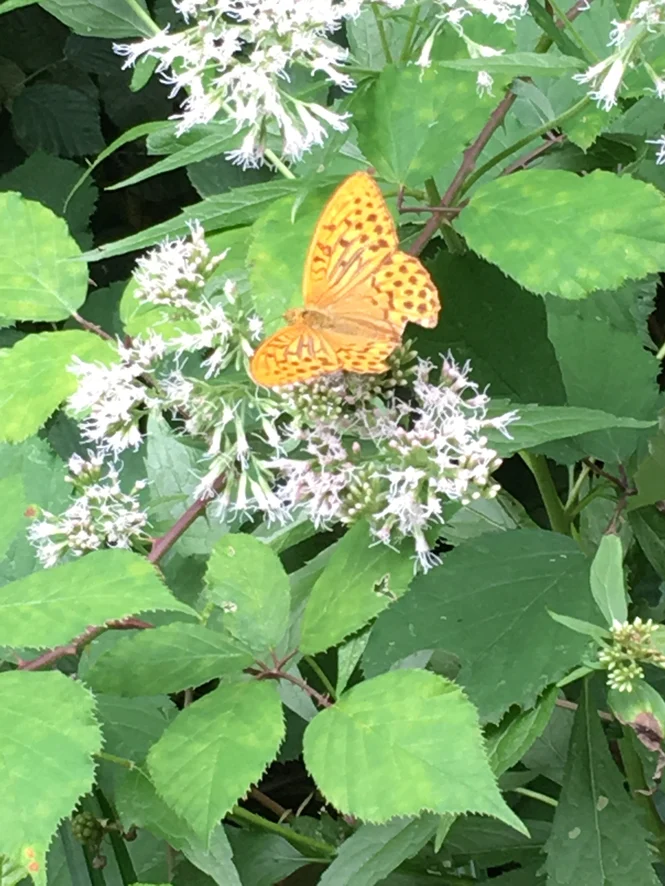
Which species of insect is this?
Argynnis paphia
